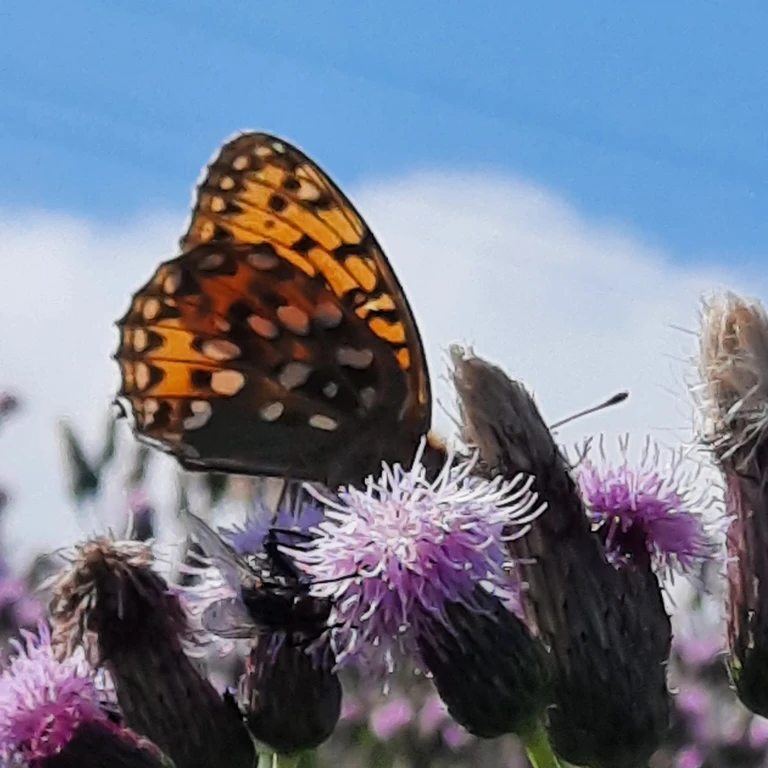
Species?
Speyeria aglaja
